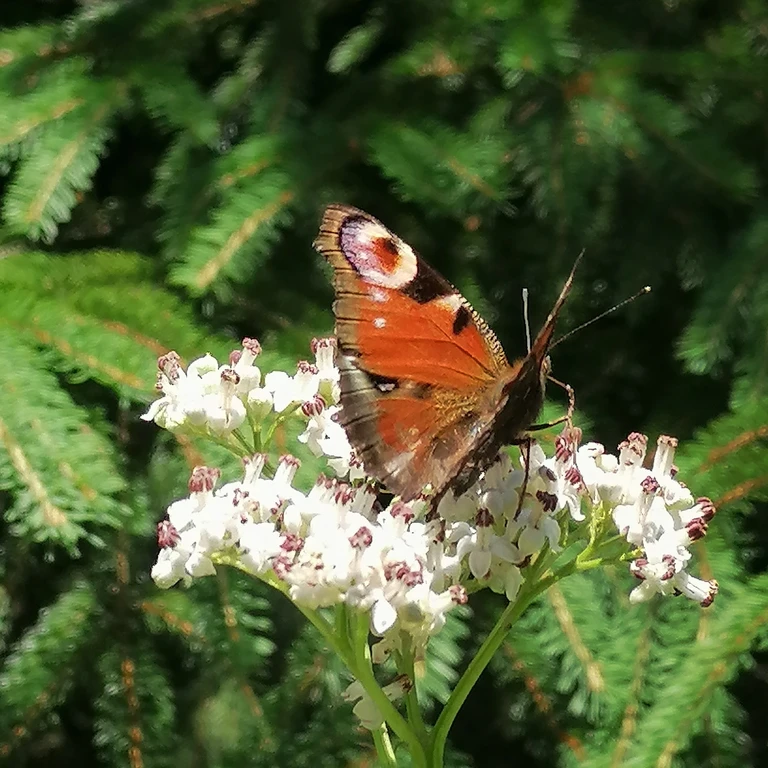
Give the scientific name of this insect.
Aglais io
